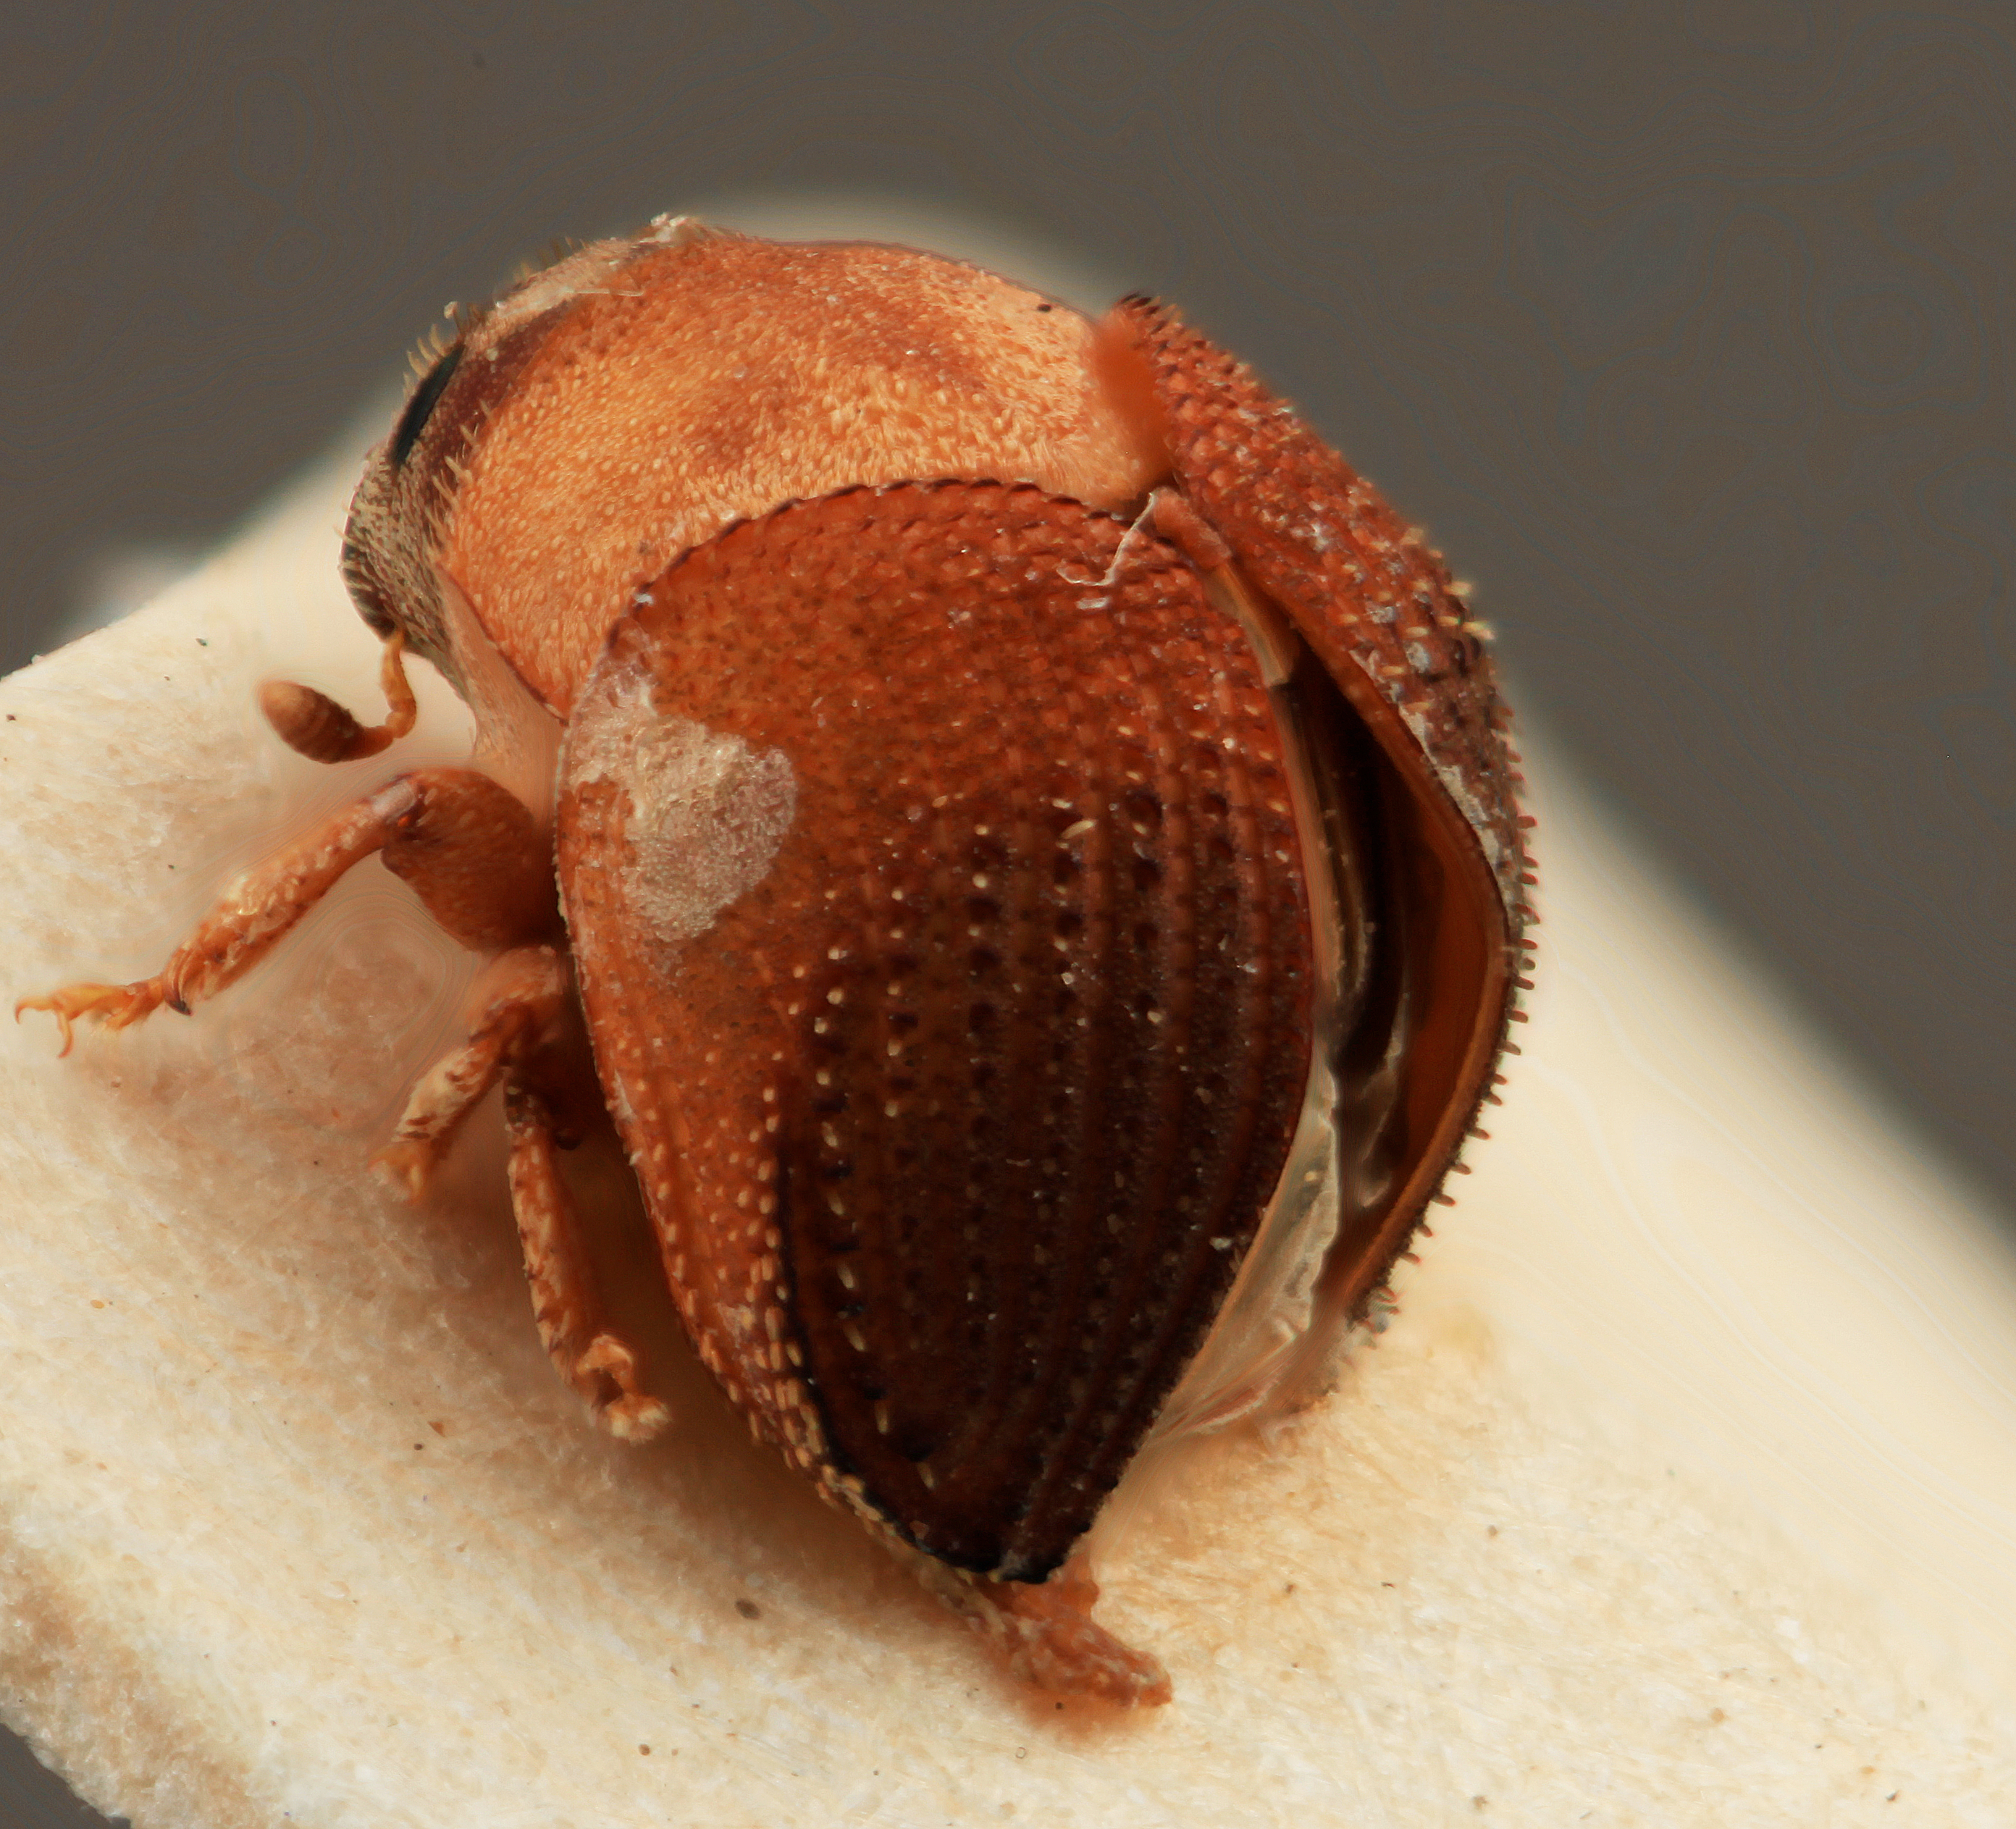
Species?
Sphaerotrypes costatus
